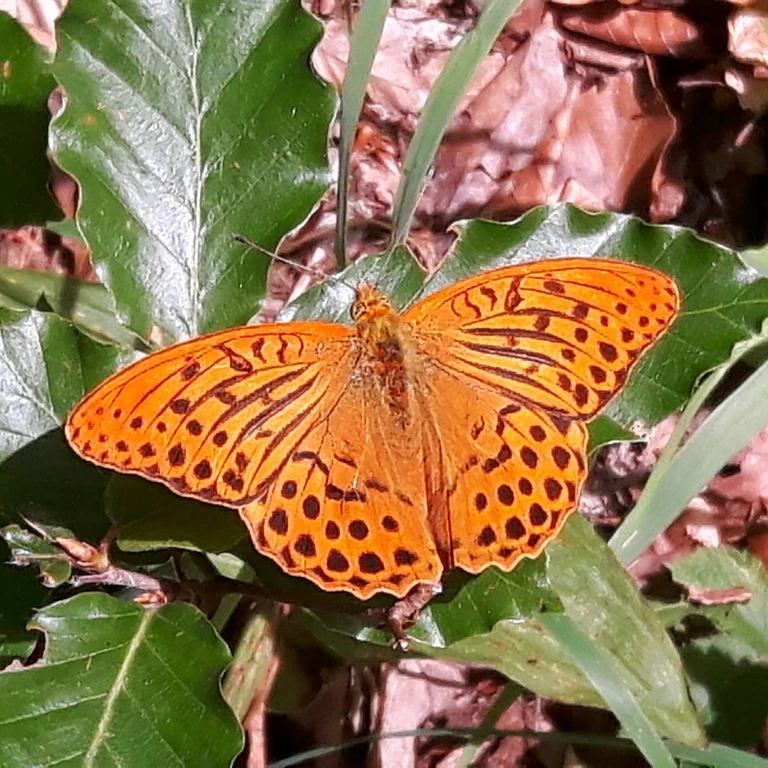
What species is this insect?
Argynnis paphia
